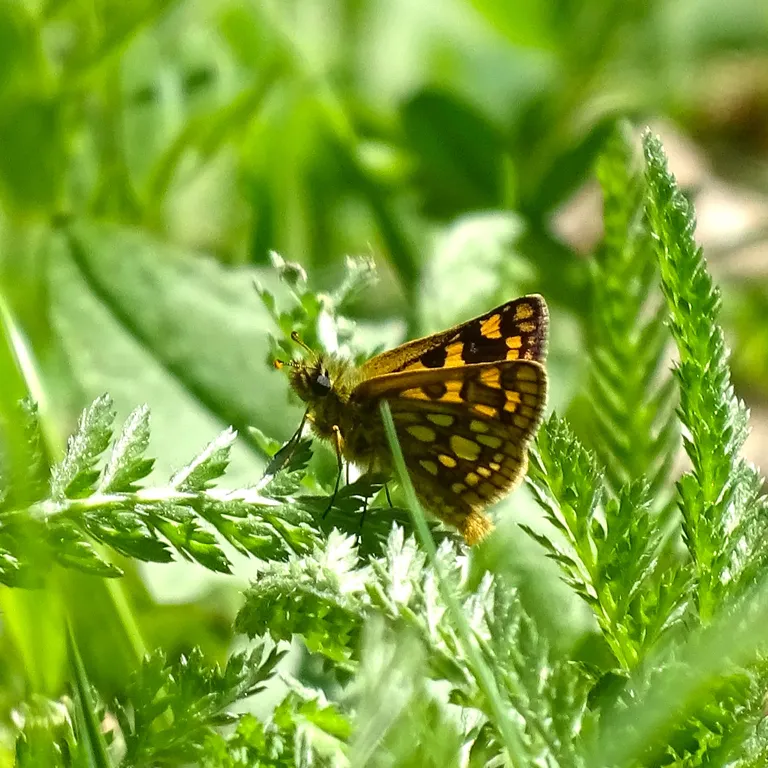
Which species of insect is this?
Carterocephalus palaemon
